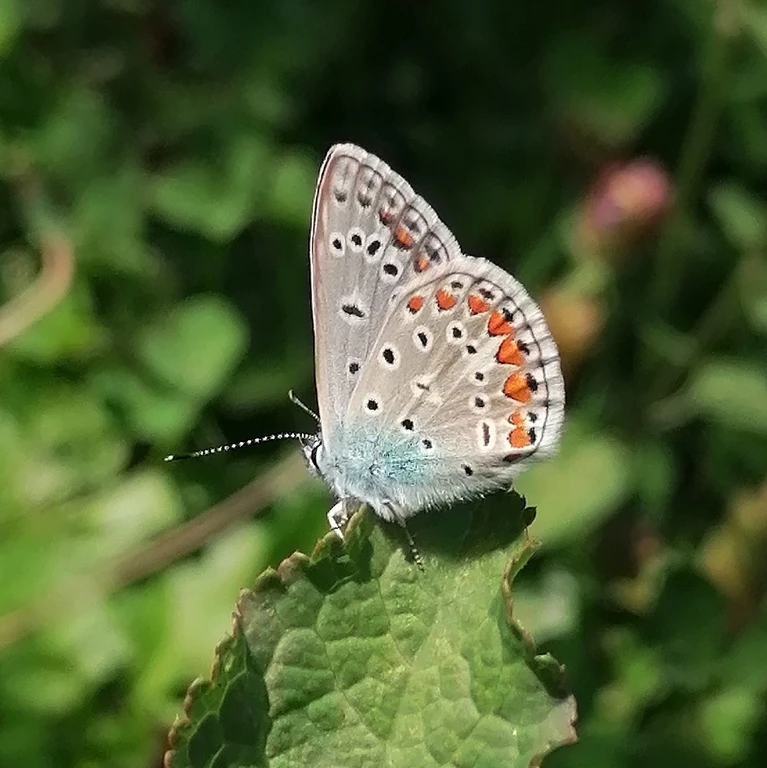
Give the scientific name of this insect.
Polyommatus icarus
